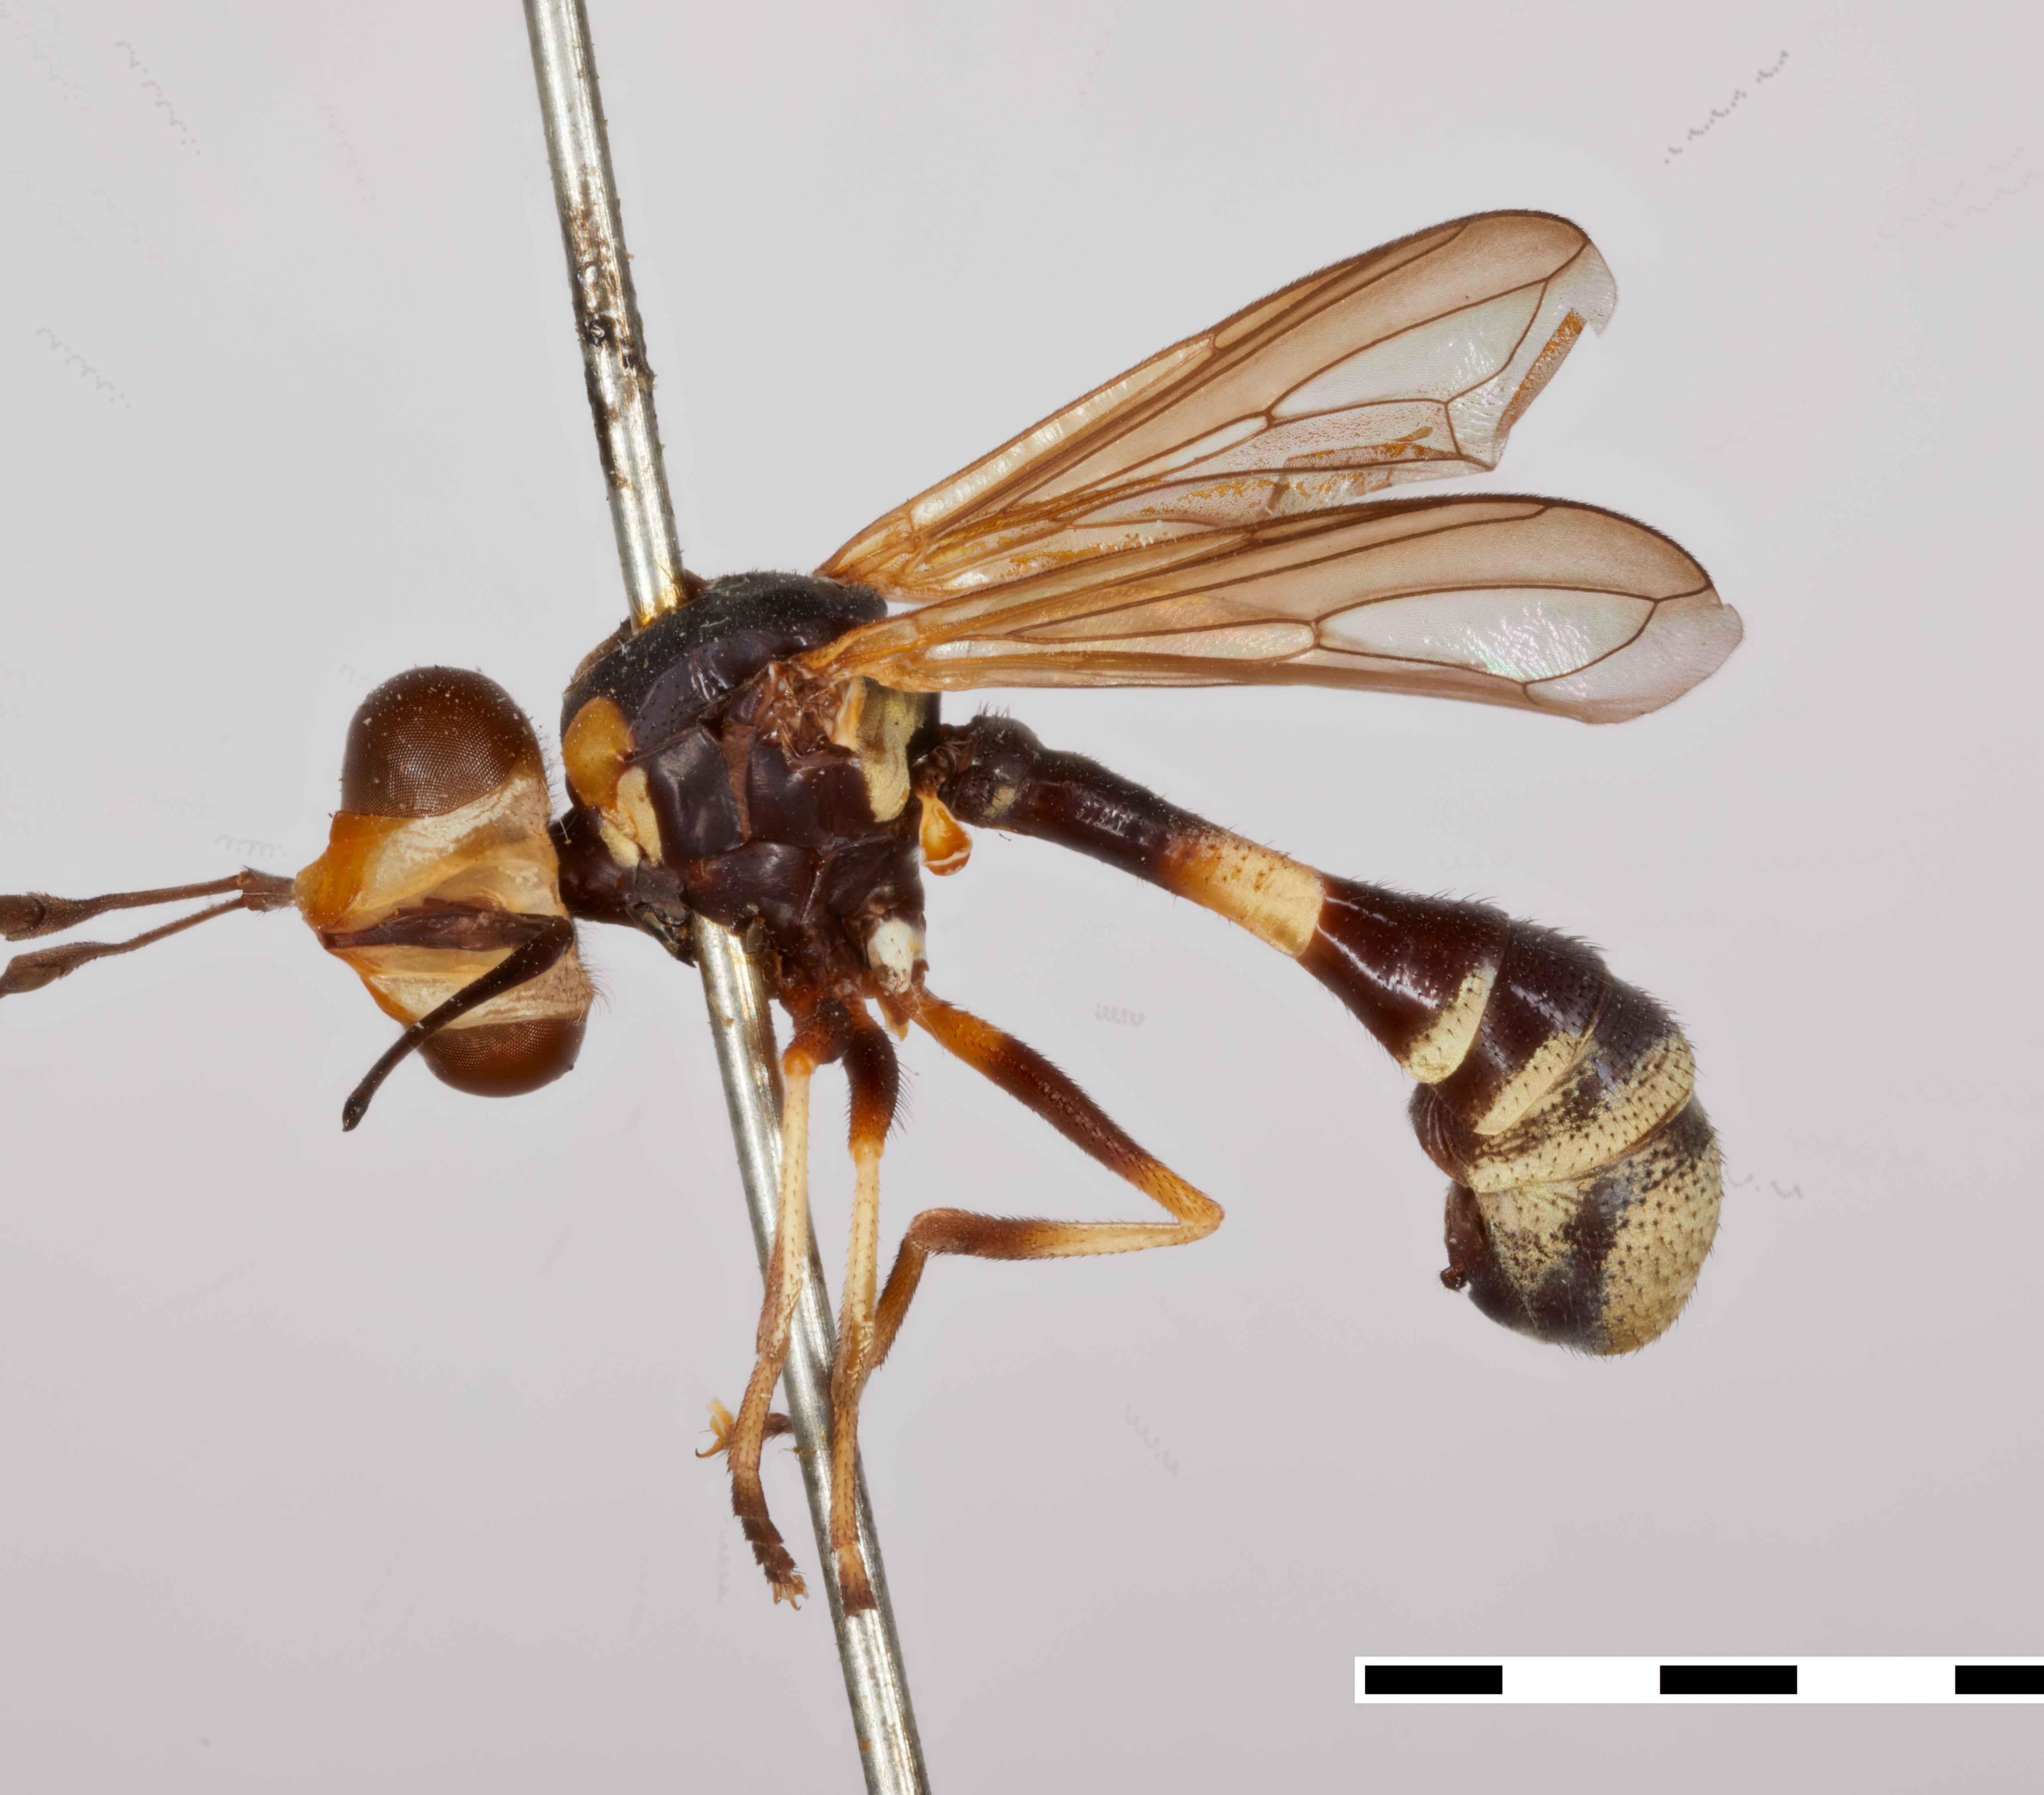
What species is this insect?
Tropidomyia aureifacies
